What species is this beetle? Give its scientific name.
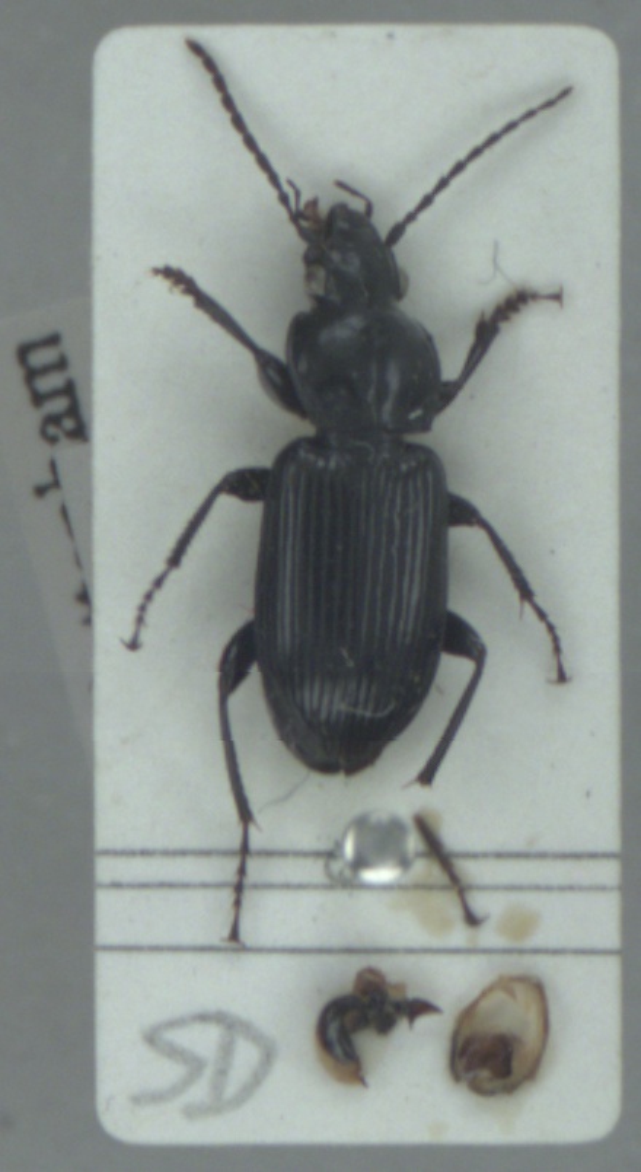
Pterostichus nigrita
